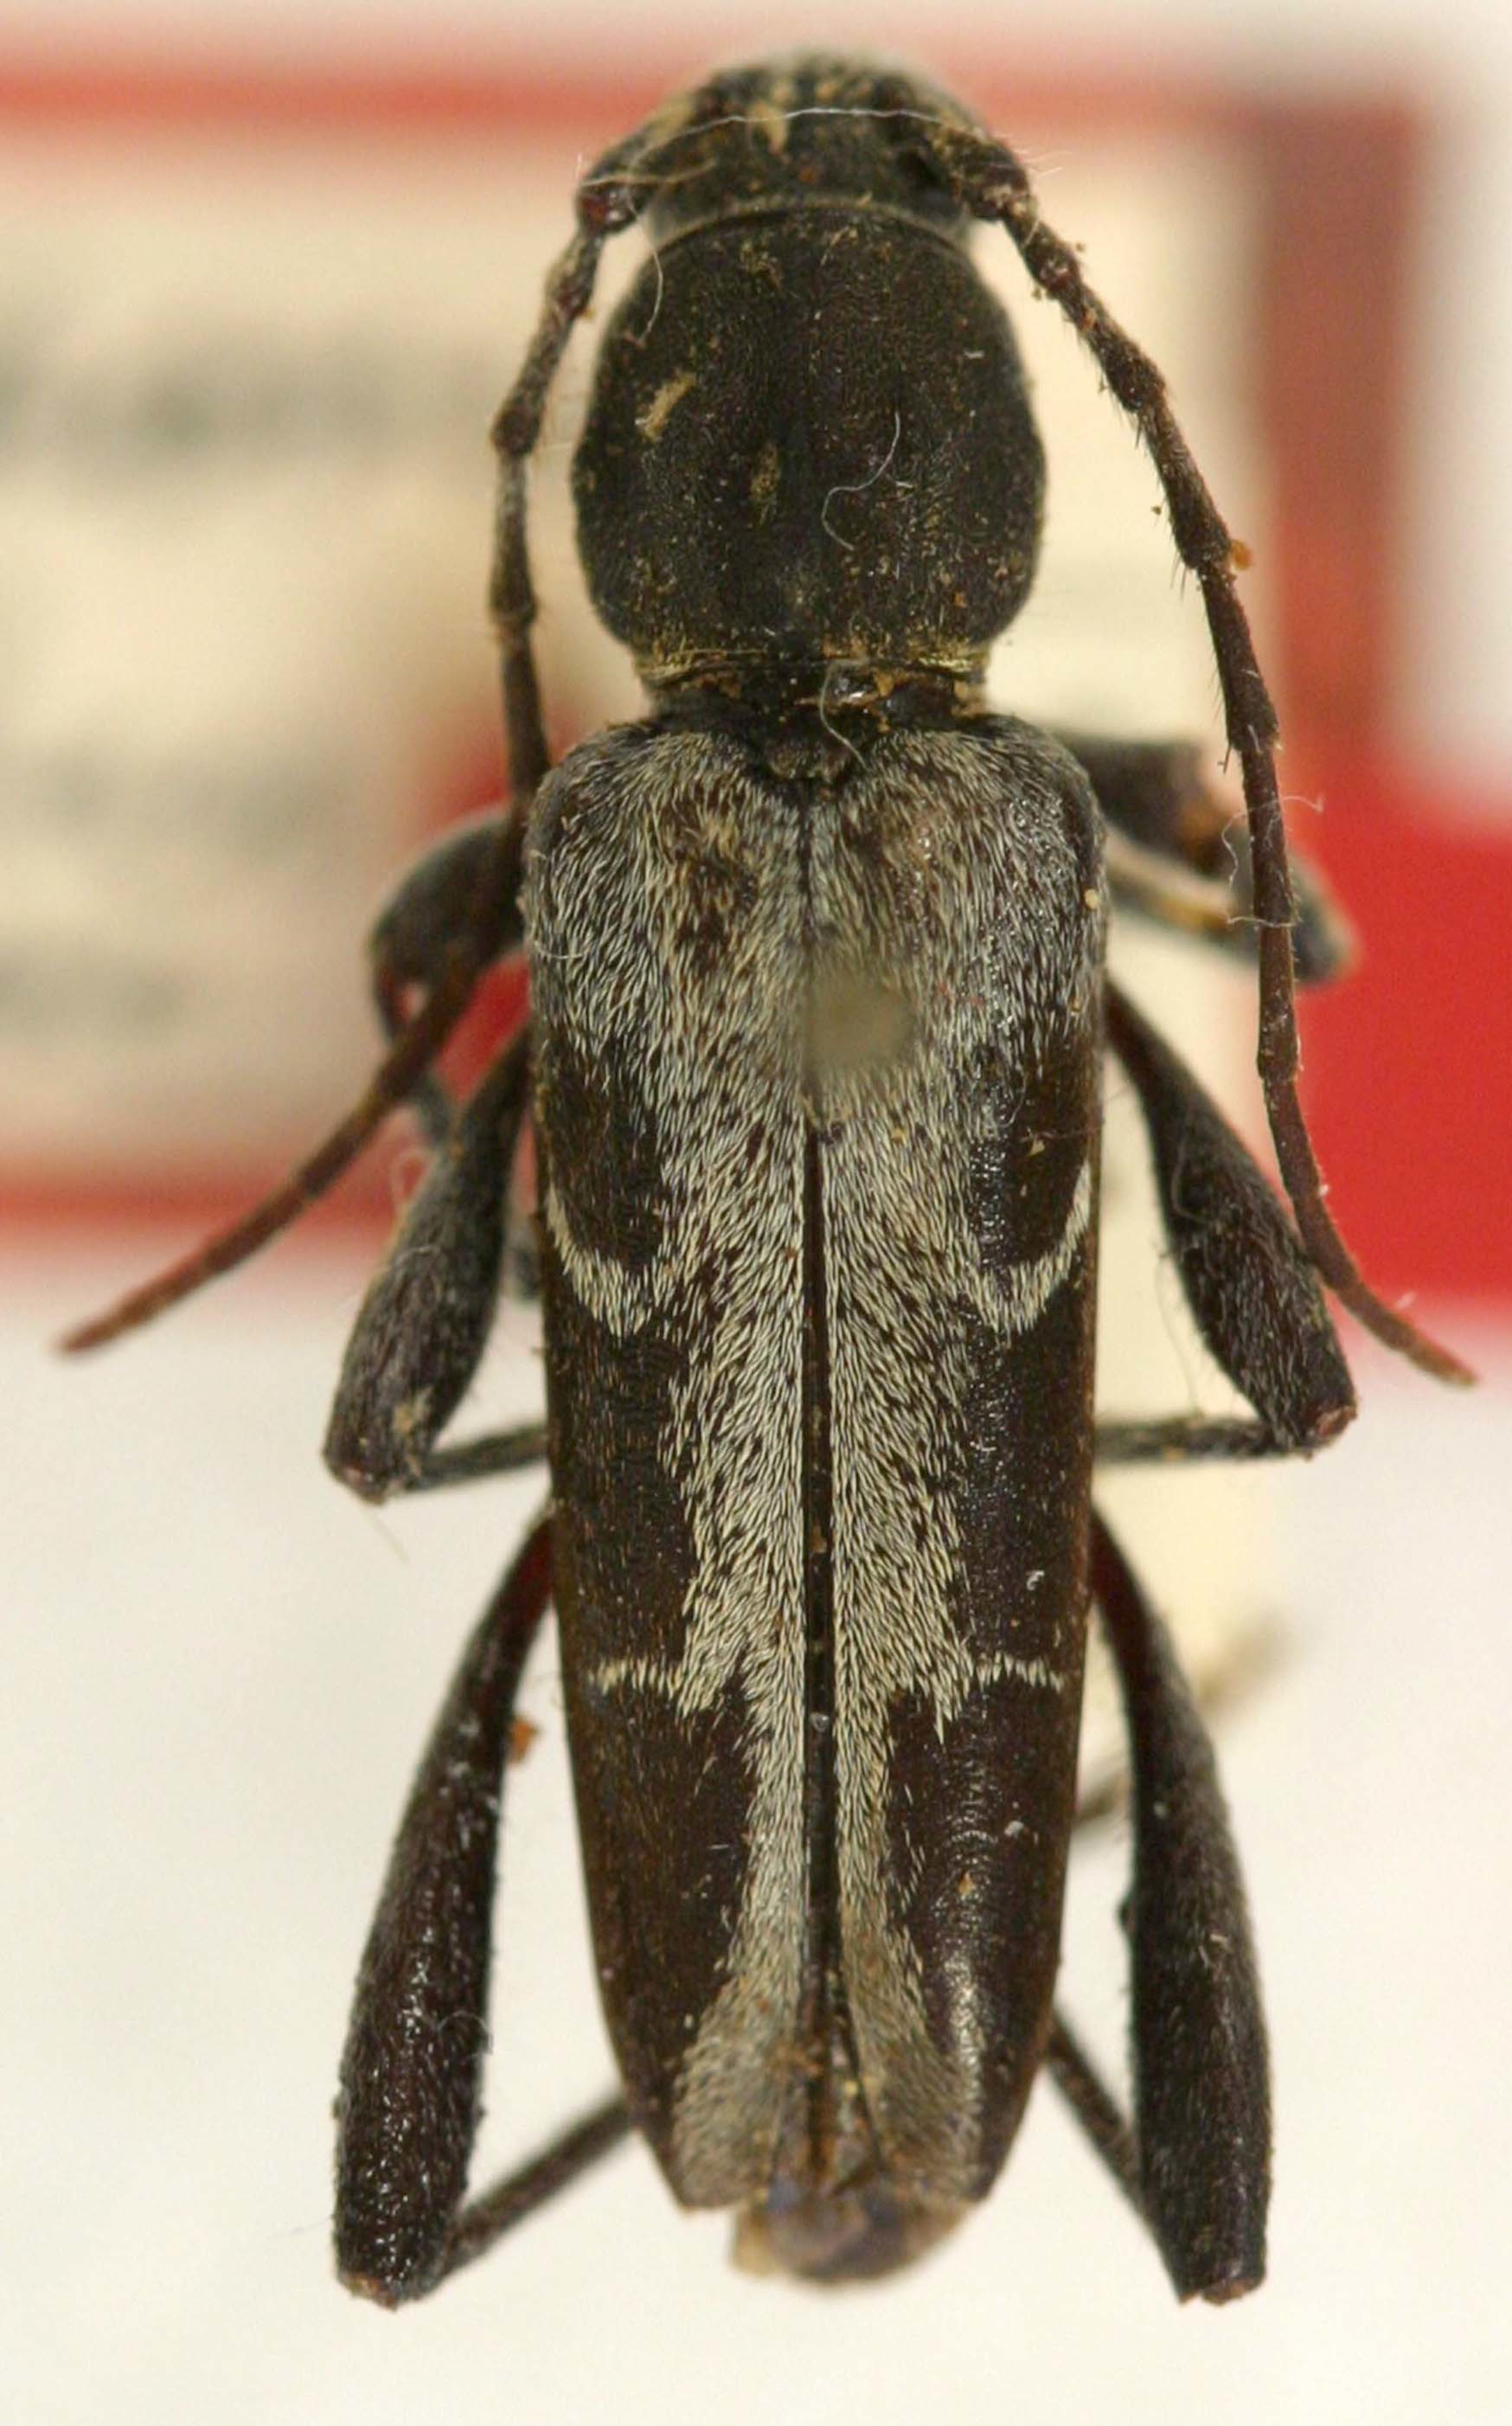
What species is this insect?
Chlorophorus carinatus
